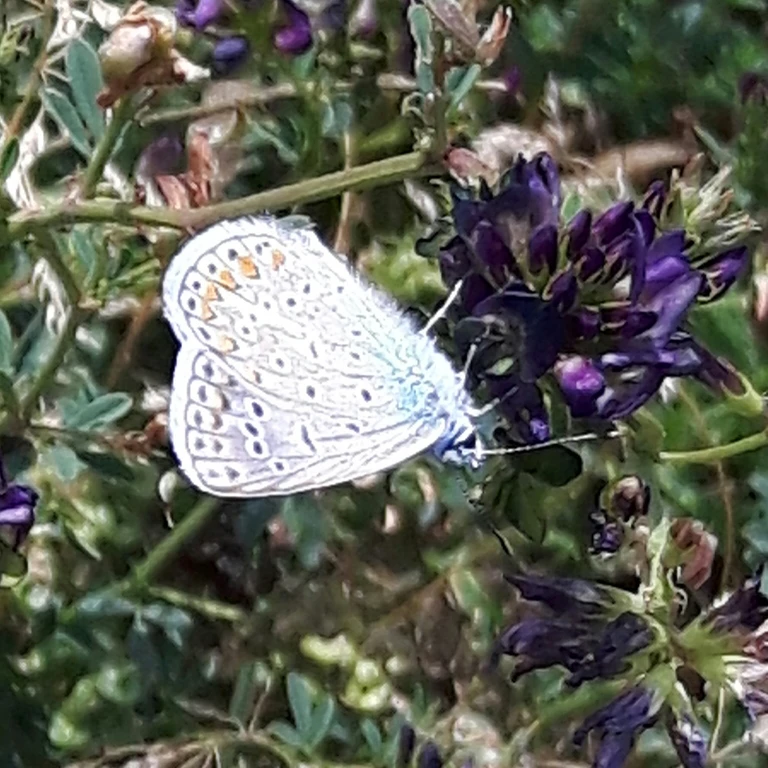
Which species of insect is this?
Polyommatus icarus
